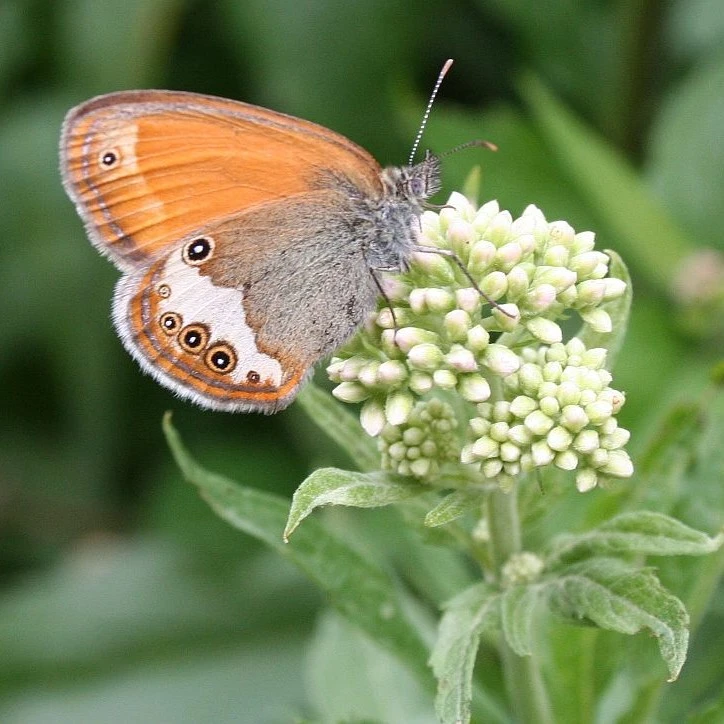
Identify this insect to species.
Coenonympha arcania
